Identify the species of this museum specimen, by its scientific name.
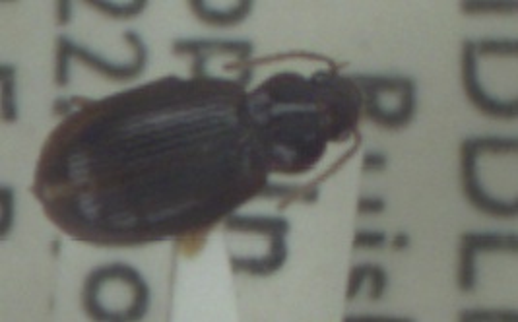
Bradycellus sharpi
